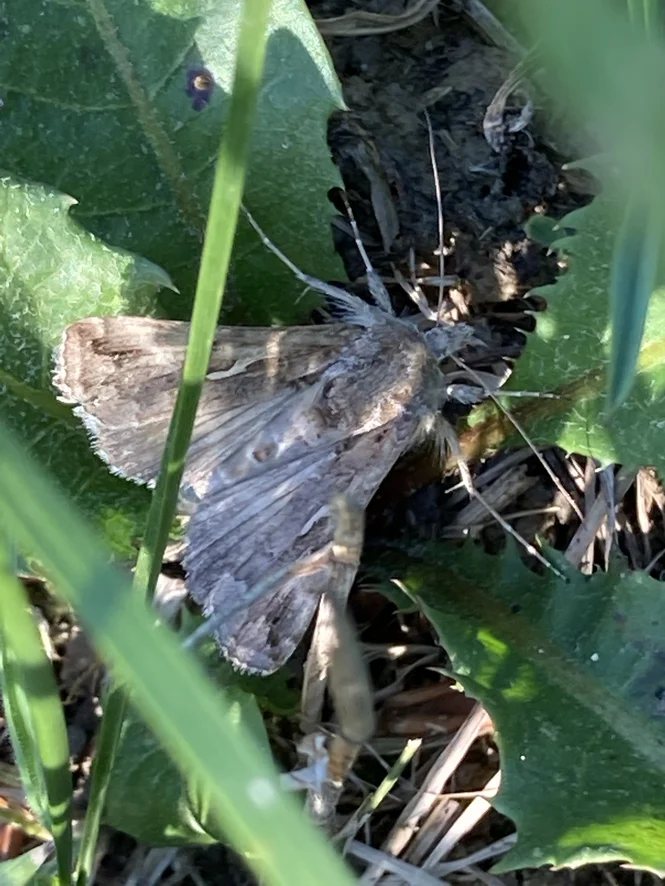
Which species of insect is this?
Autographa gamma
